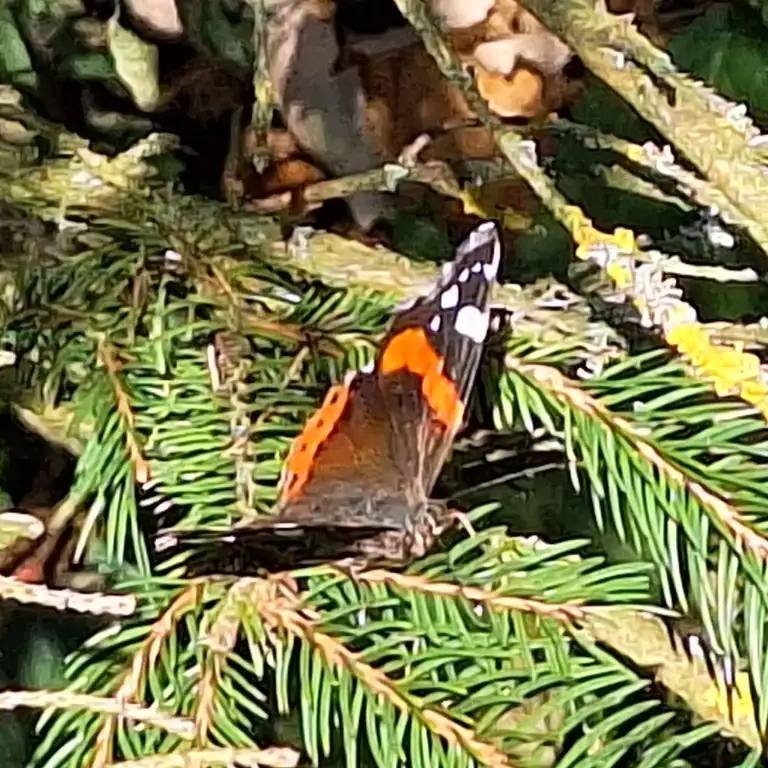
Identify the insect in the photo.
Vanessa atalanta
